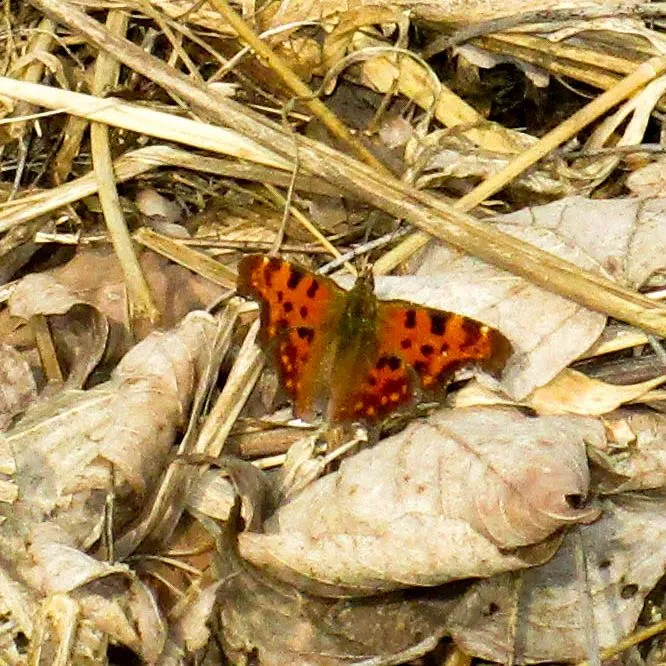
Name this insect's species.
Polygonia c-album
